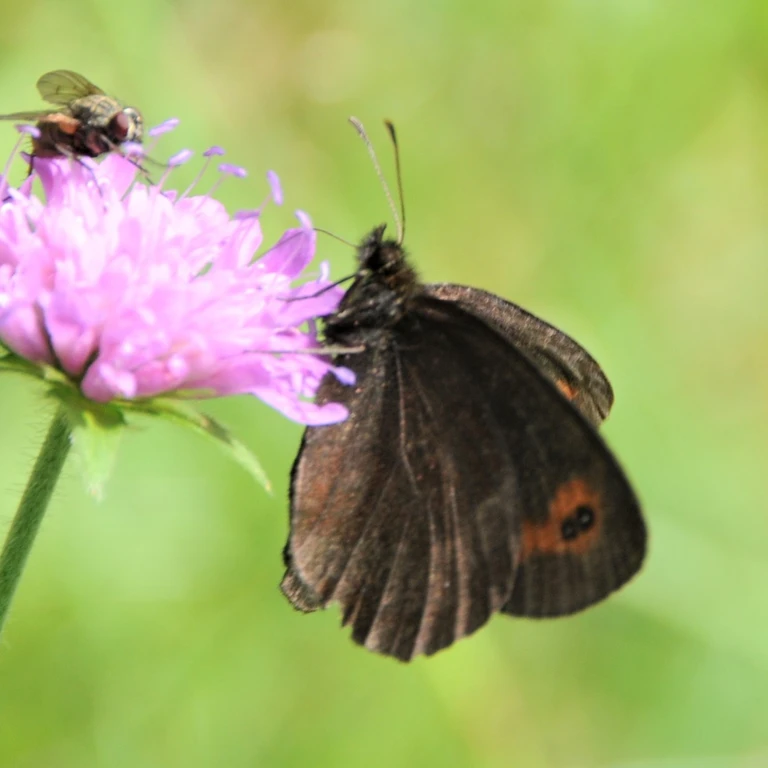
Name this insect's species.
Erebia aethiops
